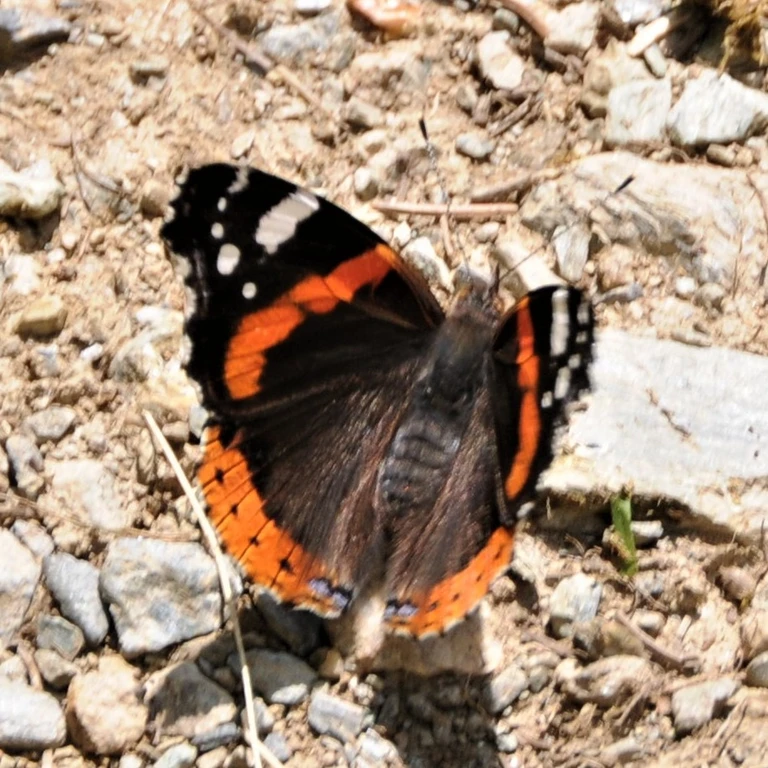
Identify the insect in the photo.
Vanessa atalanta
